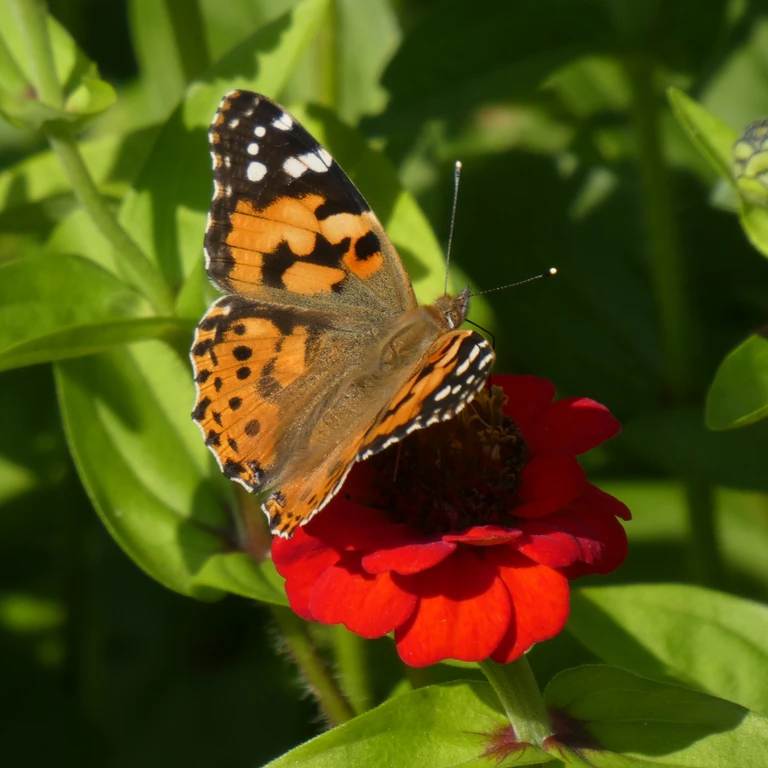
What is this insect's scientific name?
Vanessa cardui
